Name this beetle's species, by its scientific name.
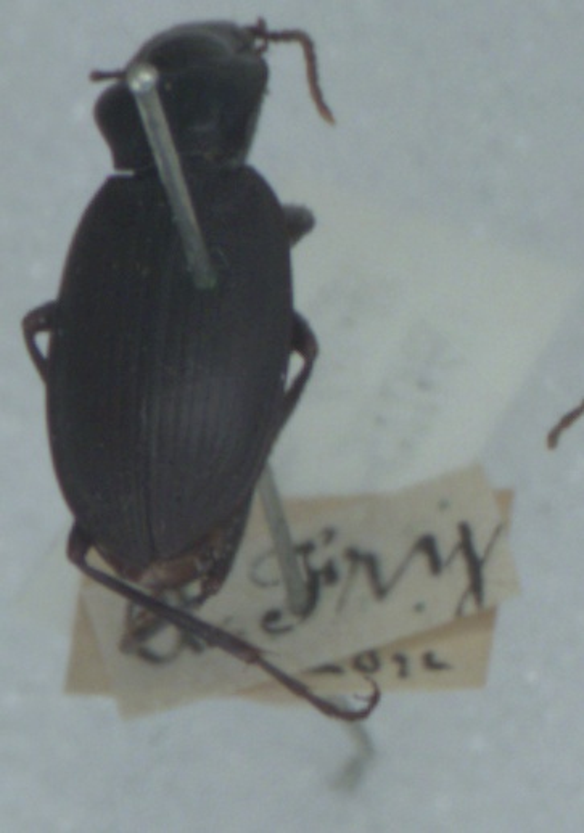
Laemostenus terricola
